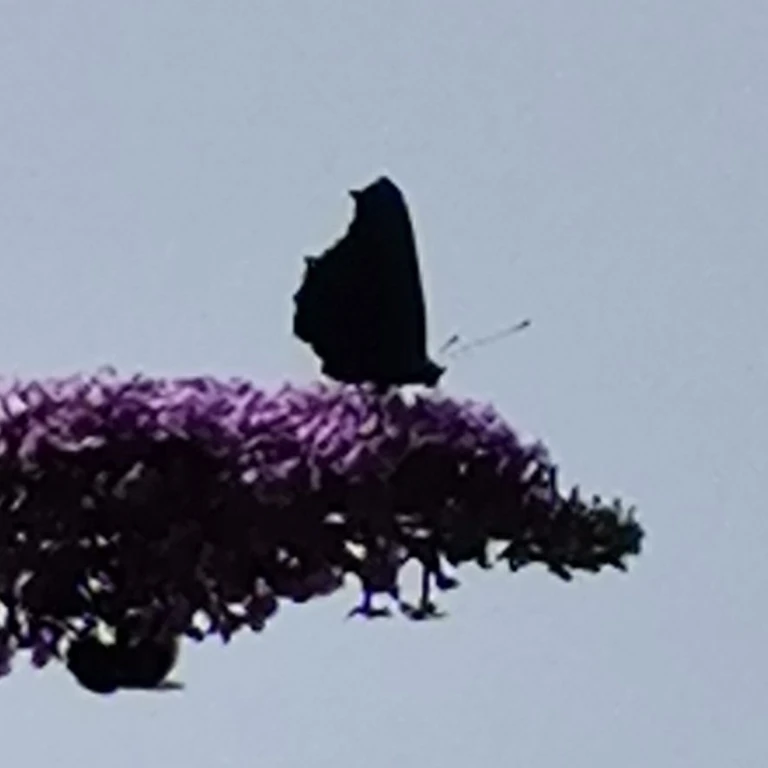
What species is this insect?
Aglais io
